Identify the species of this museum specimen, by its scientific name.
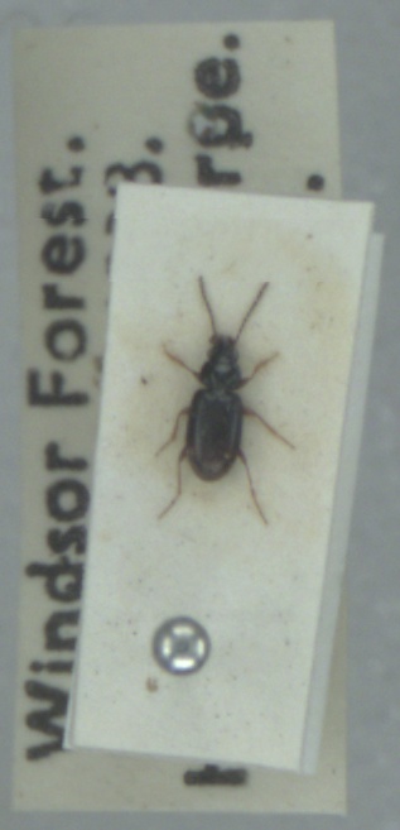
Bembidion guttula
